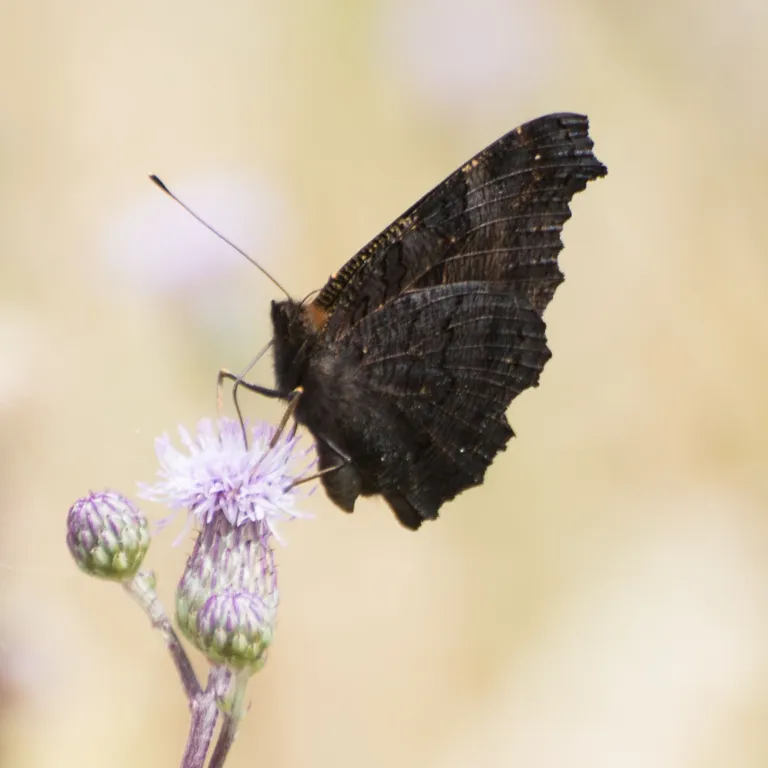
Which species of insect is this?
Aglais io
